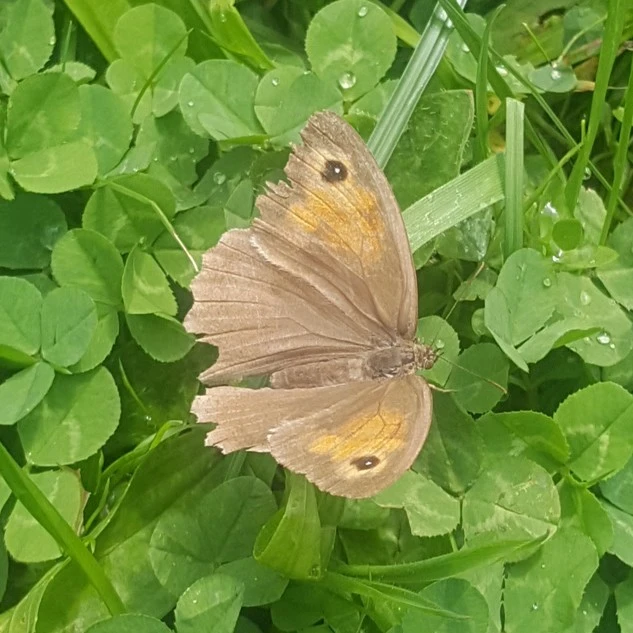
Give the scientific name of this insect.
Maniola jurtina
